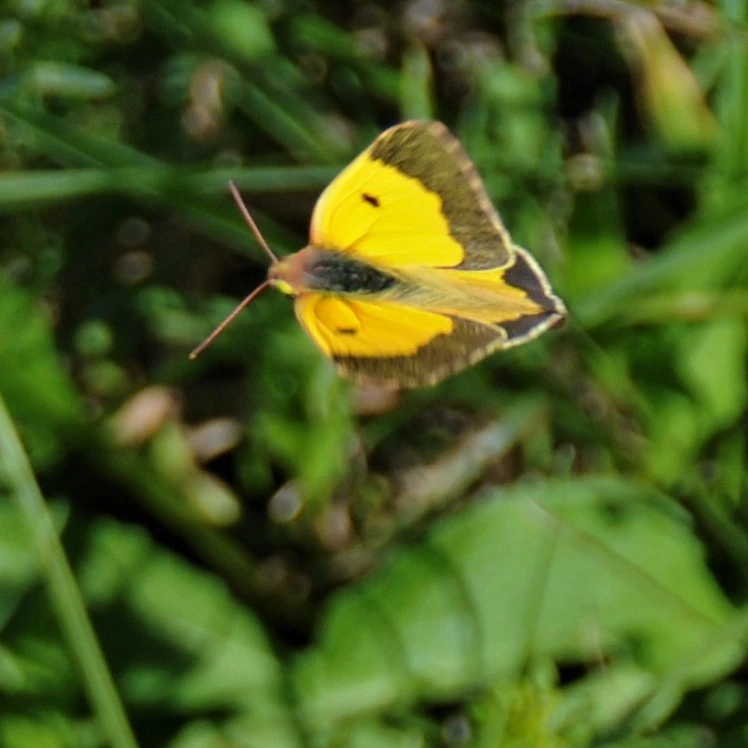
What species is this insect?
Colias croceus
